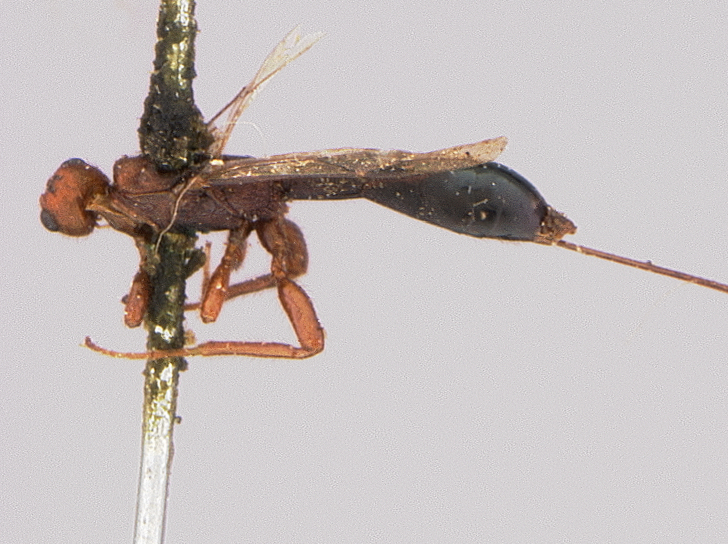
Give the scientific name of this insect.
Exothecus labriventris
